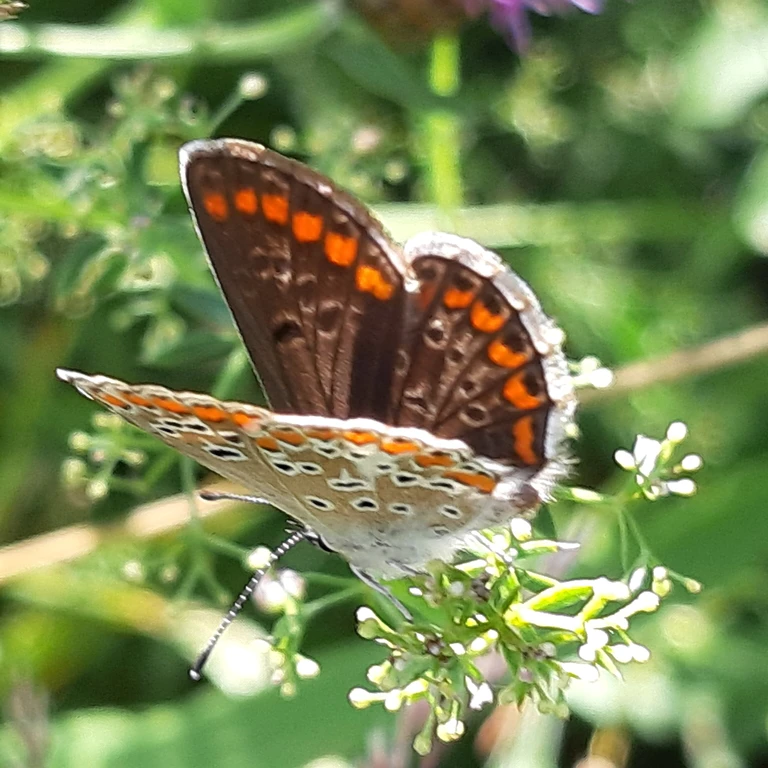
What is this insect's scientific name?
Aricia agestis/artaxerxes
